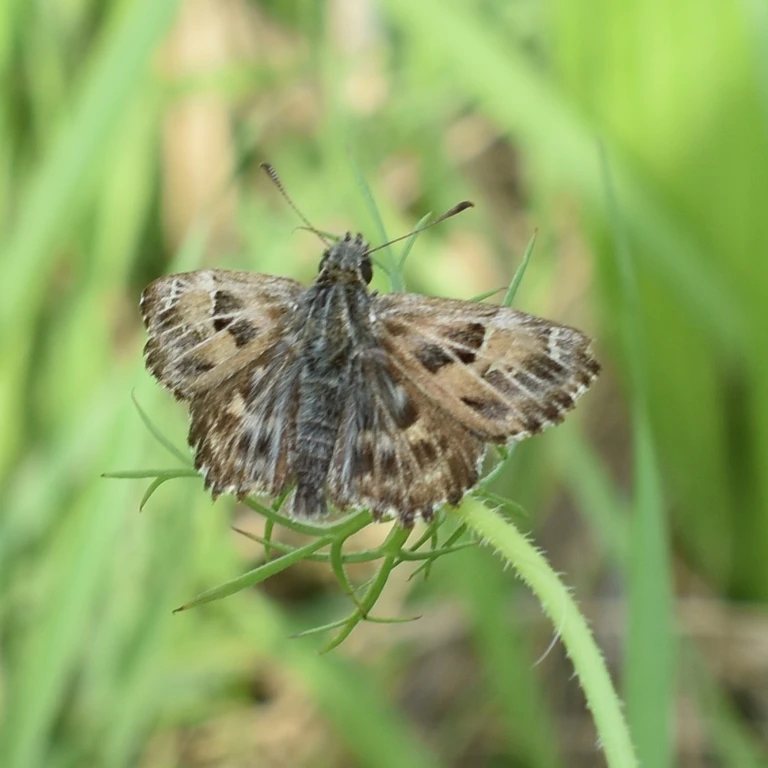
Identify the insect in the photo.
Carcharodus alceae
